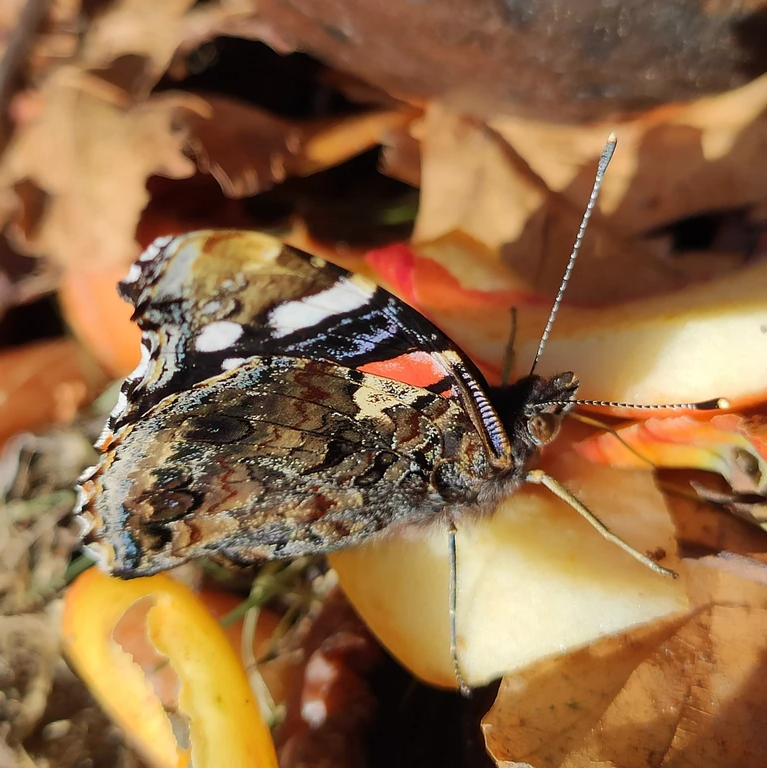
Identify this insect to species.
Vanessa atalanta
